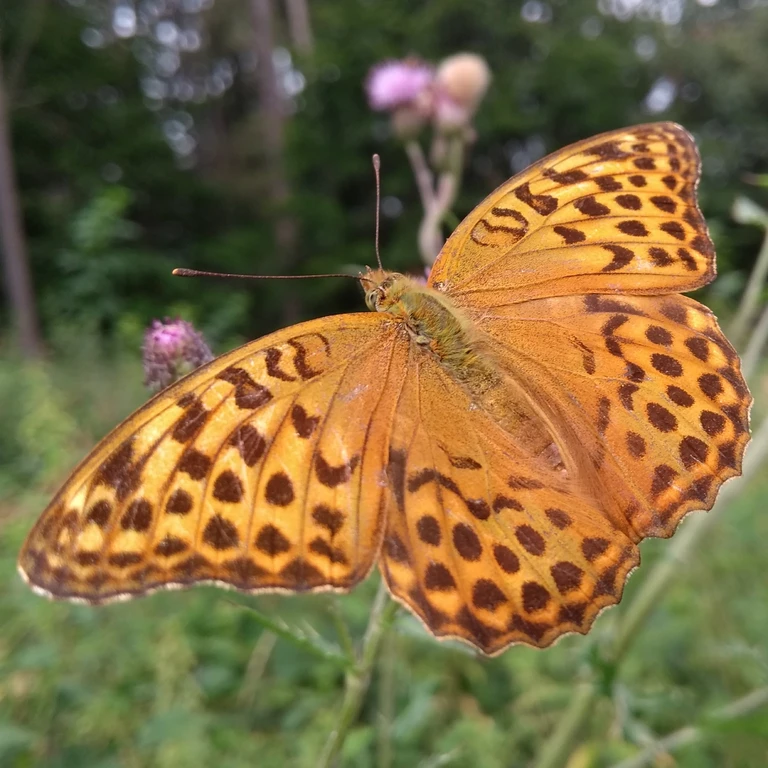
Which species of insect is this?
Argynnis paphia
